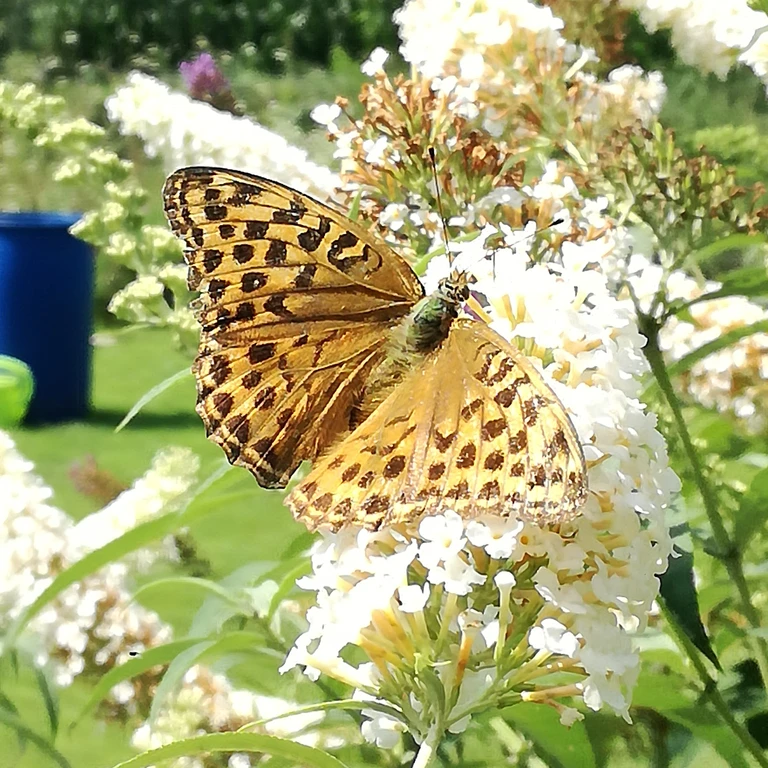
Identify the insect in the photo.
Argynnis paphia
